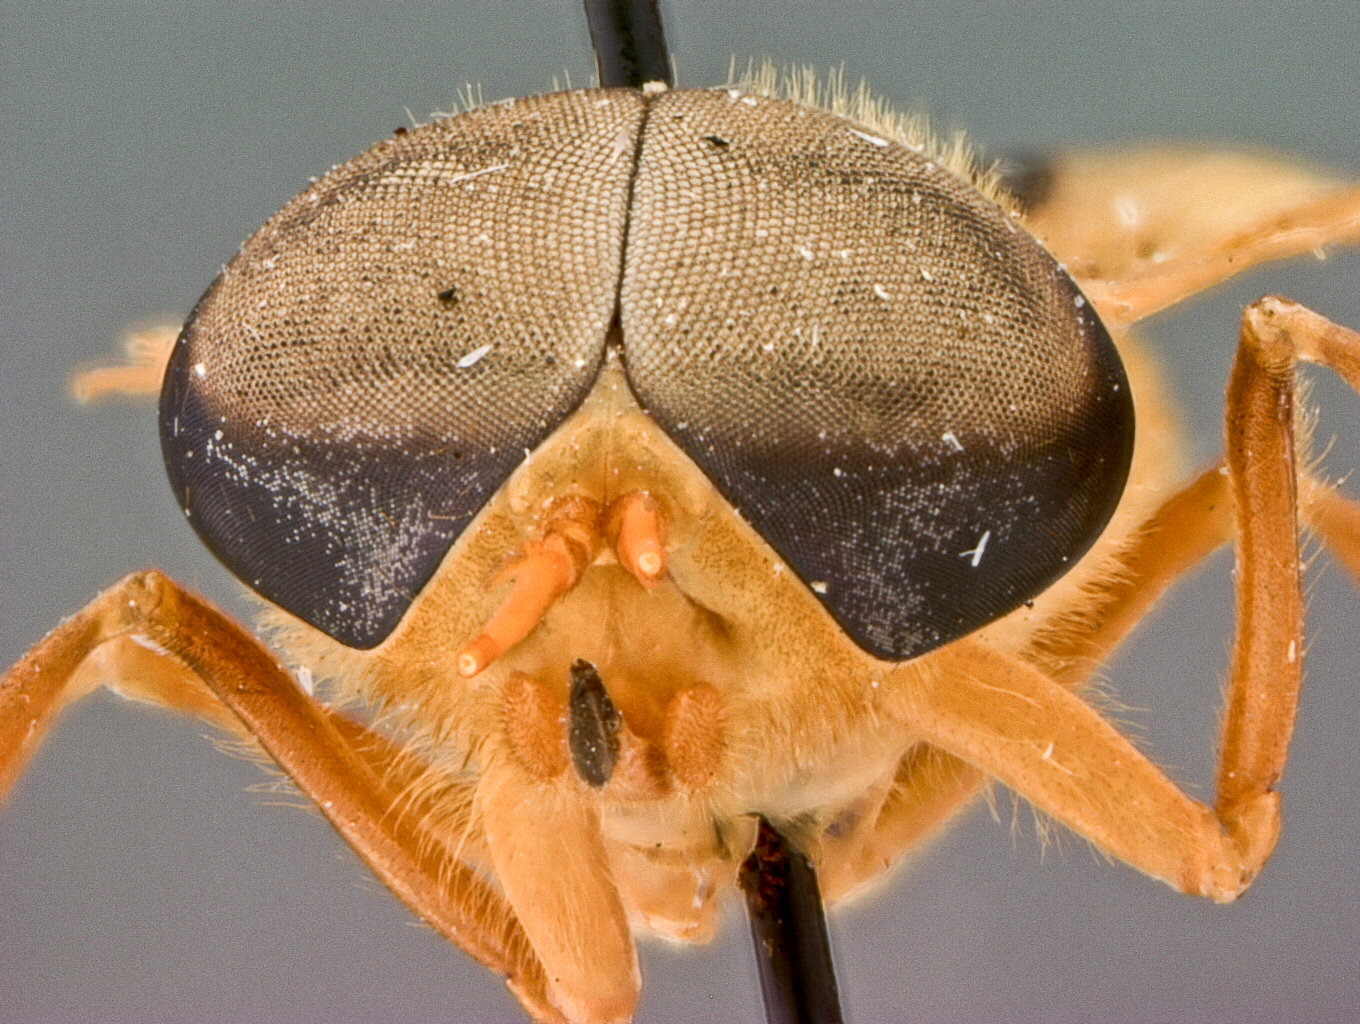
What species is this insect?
Pilimas californicus (also Dichelacera beameri)
